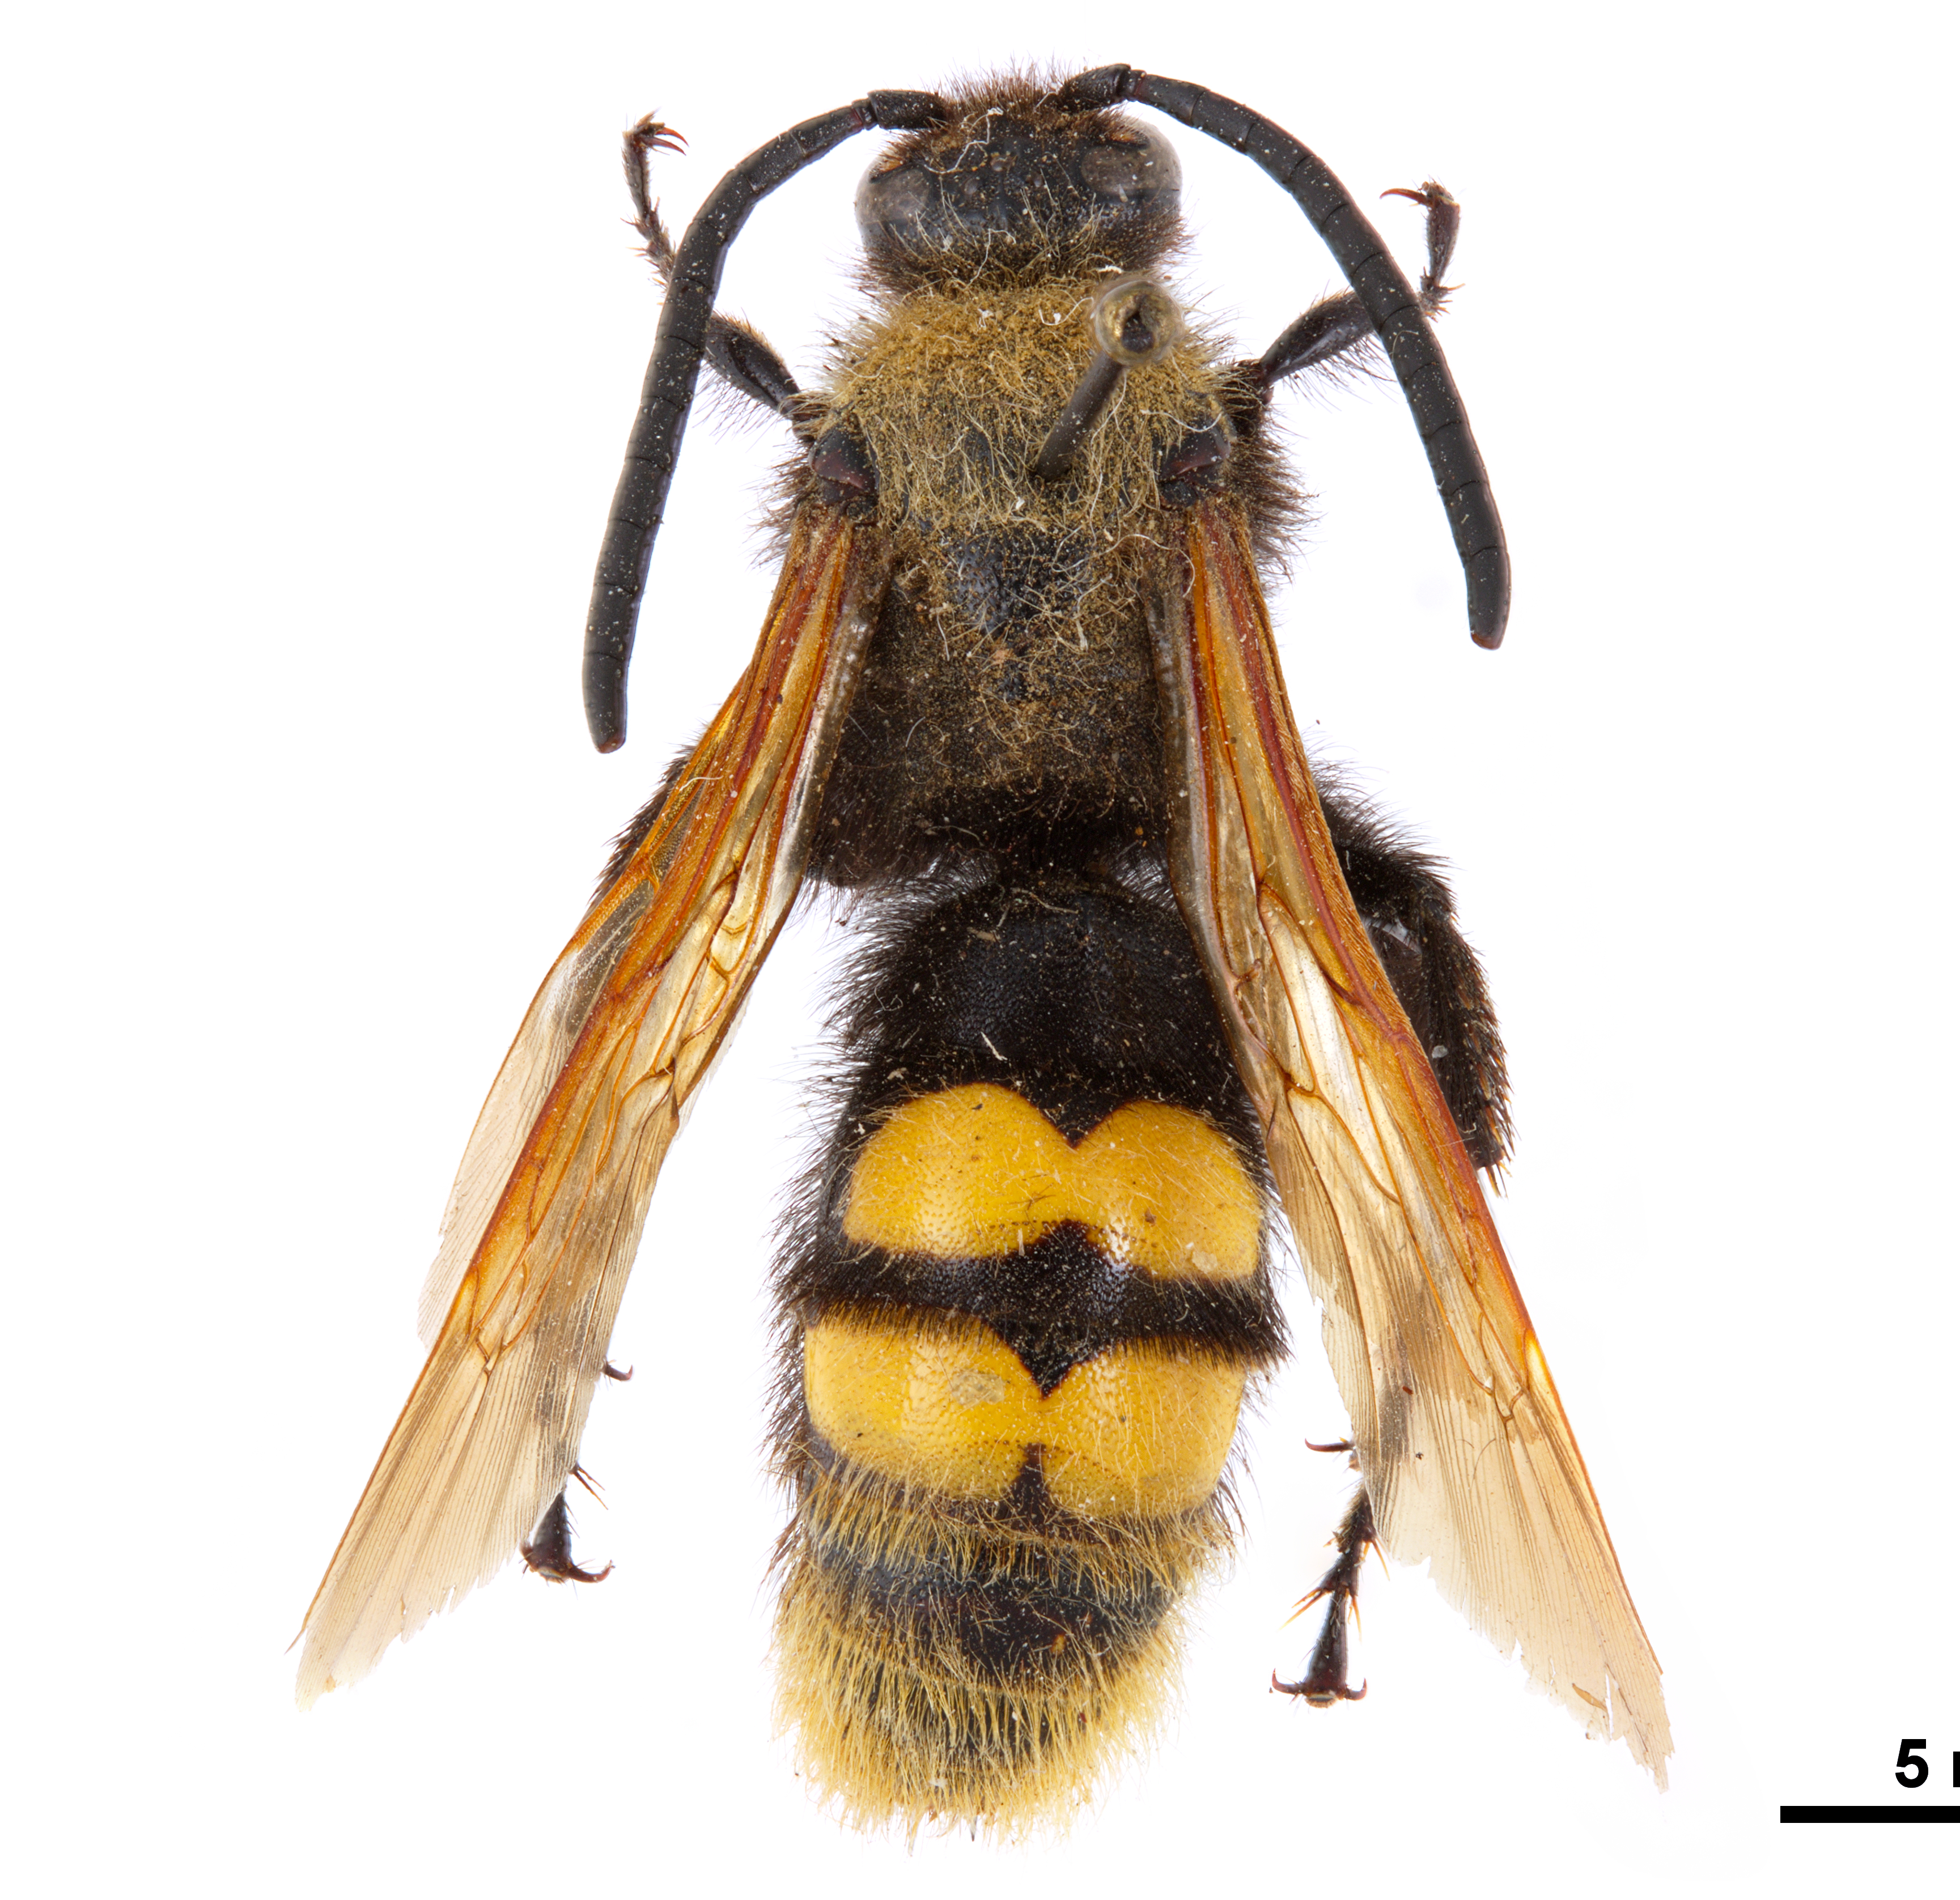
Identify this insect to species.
Megascolia maculata
